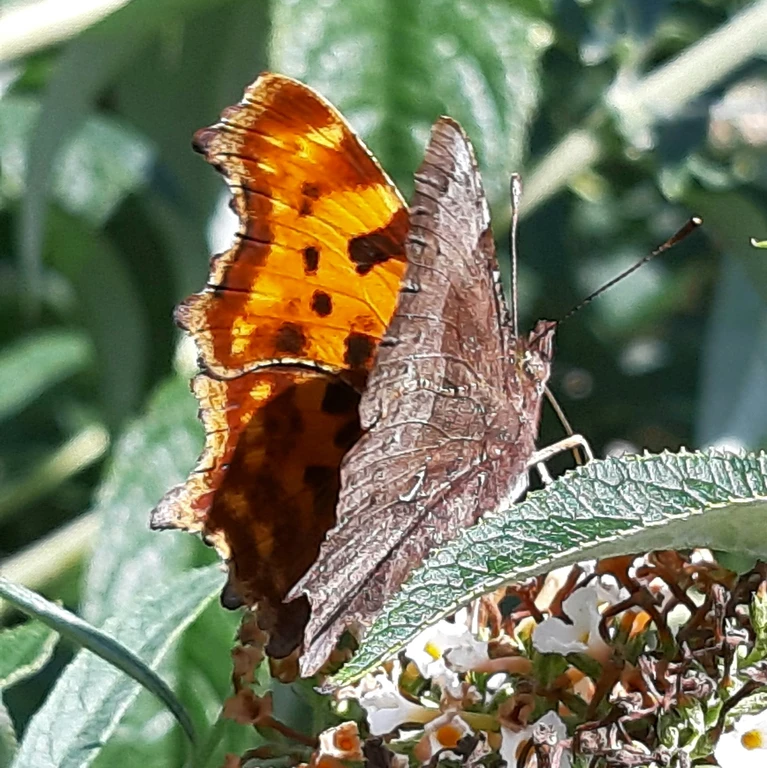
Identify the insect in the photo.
Polygonia c-album
